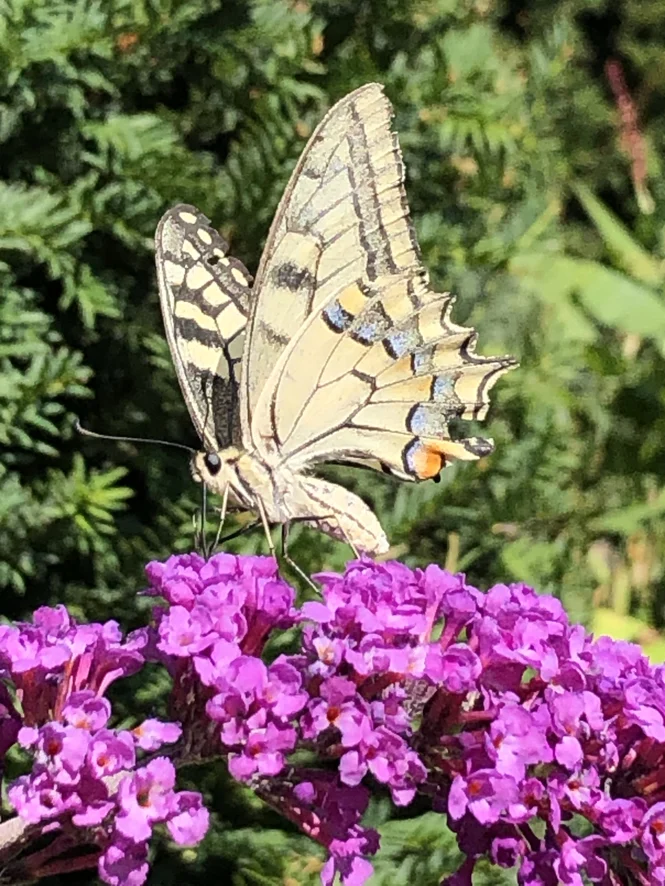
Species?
Papilio machaon
